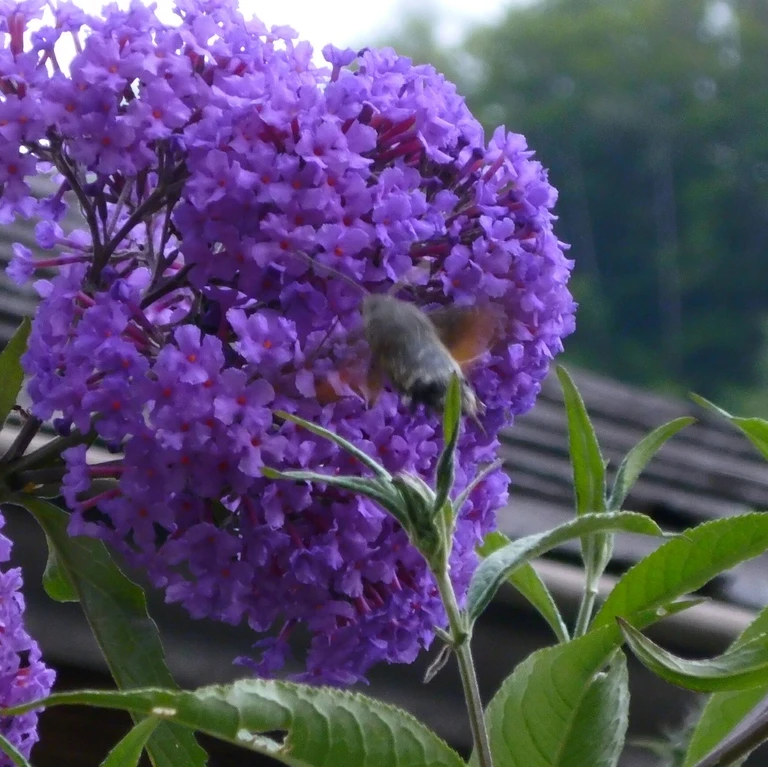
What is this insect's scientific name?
Macroglossum stellatarum
